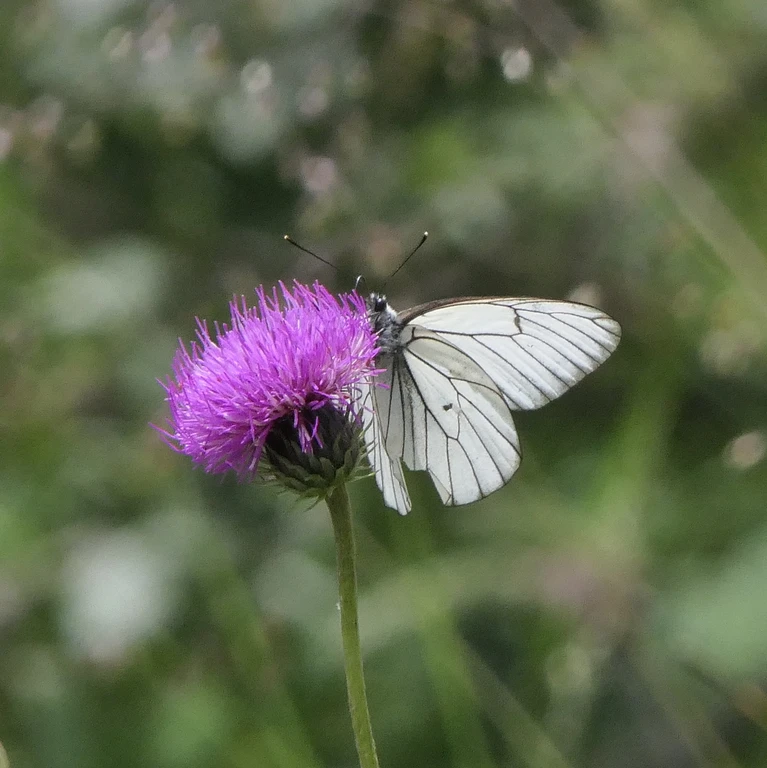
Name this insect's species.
Aporia crataegi
